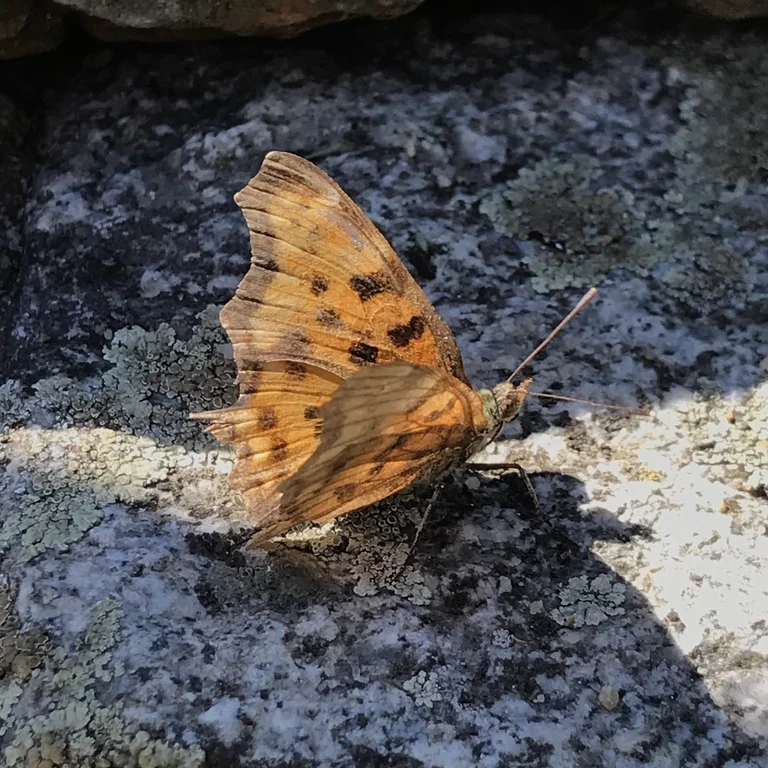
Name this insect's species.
Polygonia c-album
